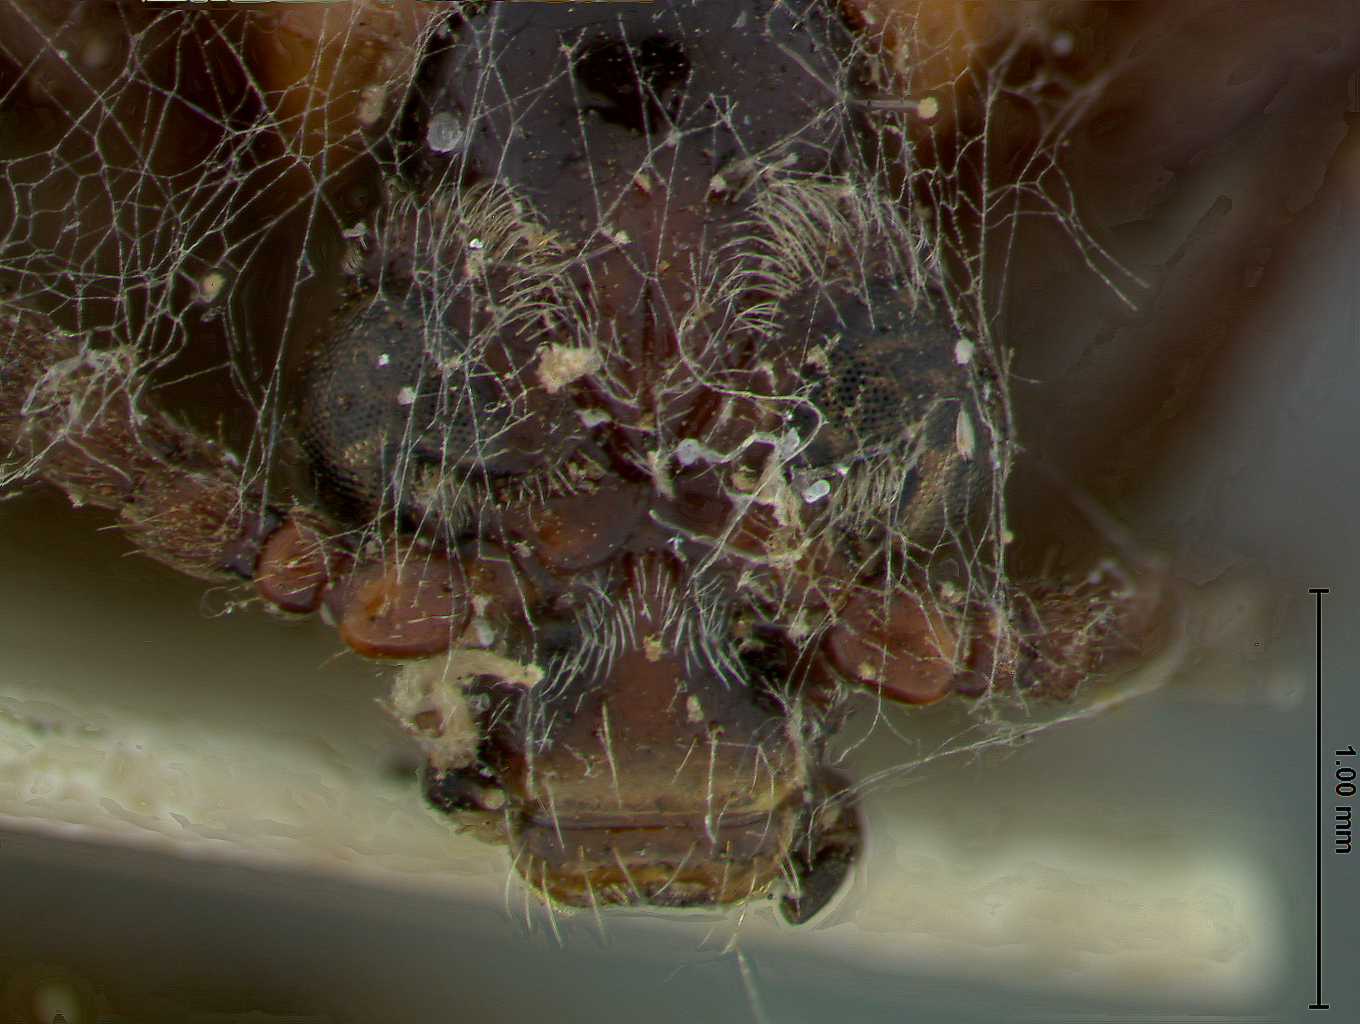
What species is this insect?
Crioceris fasciatipennis
